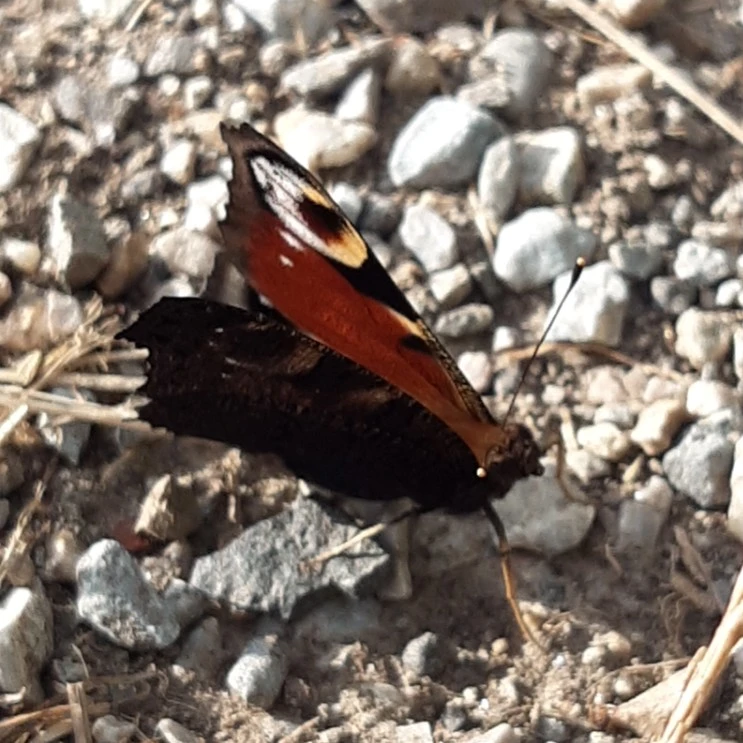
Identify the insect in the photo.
Aglais io
